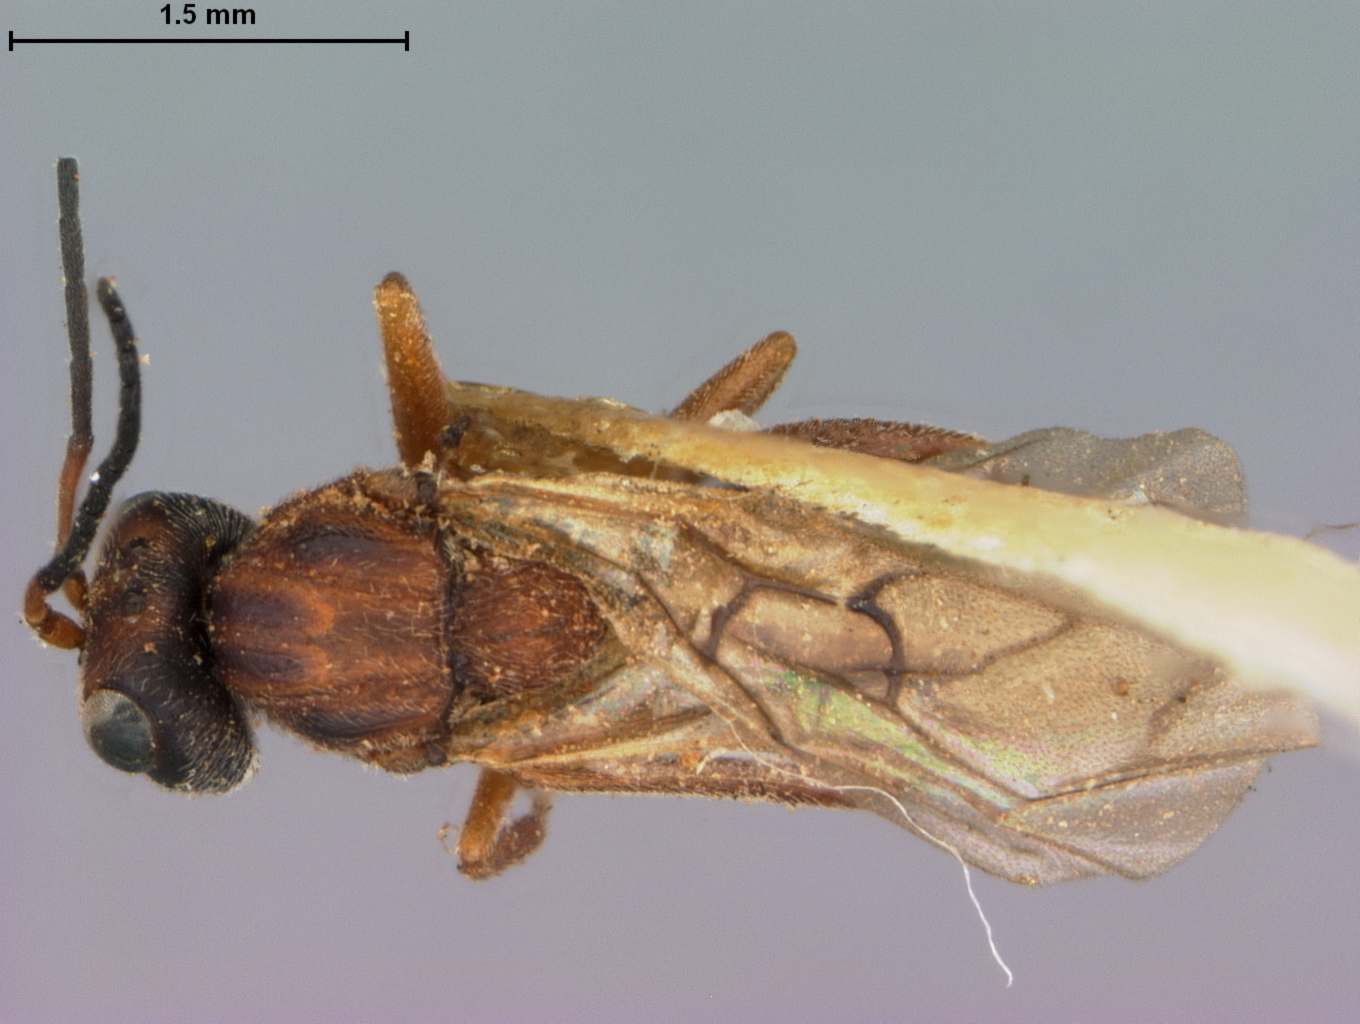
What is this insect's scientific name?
Rhodites californicus
